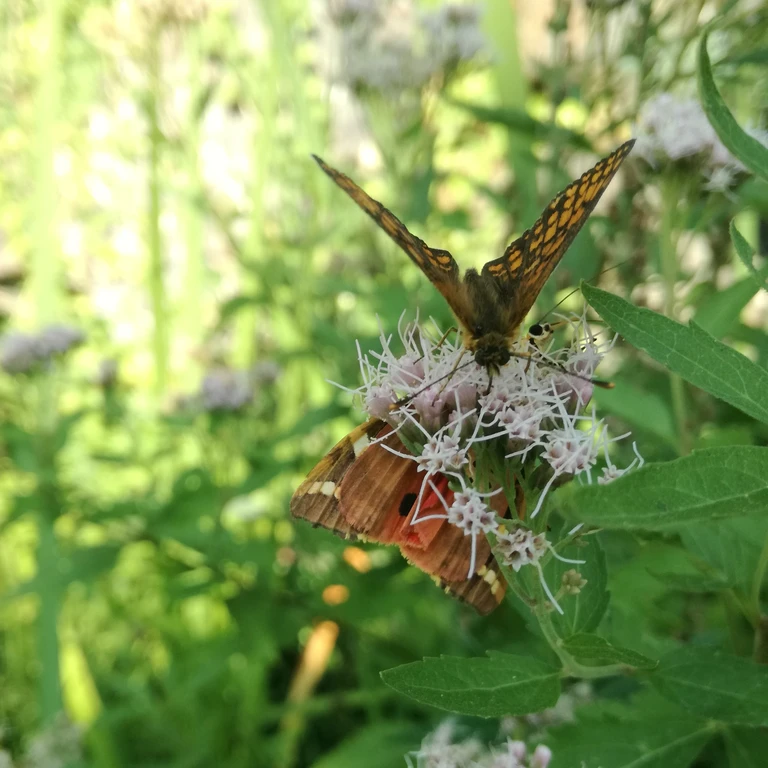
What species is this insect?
Euplagia quadripunctaria
